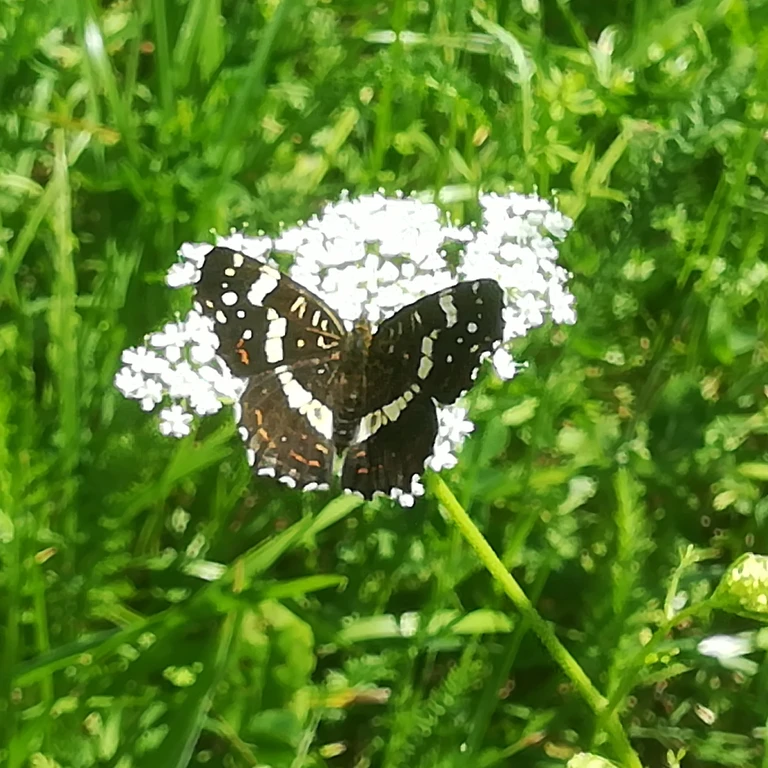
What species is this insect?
Araschnia levana
